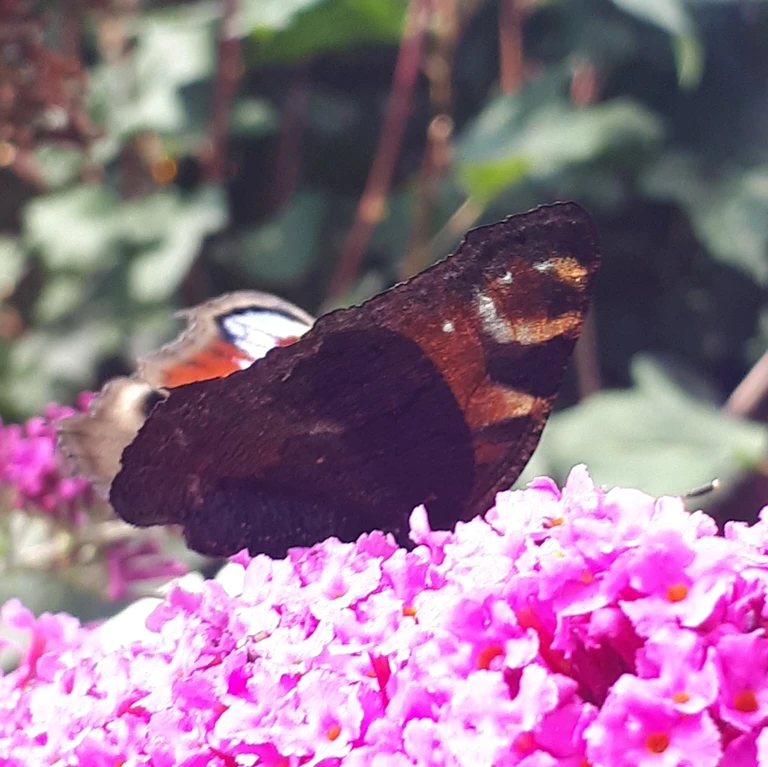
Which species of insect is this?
Aglais io
